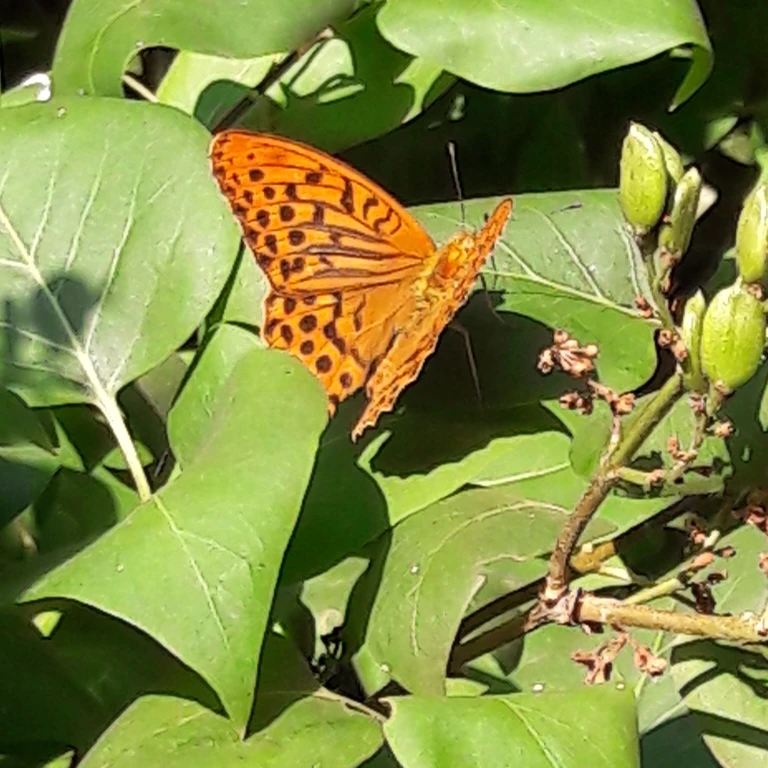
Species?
Argynnis paphia
